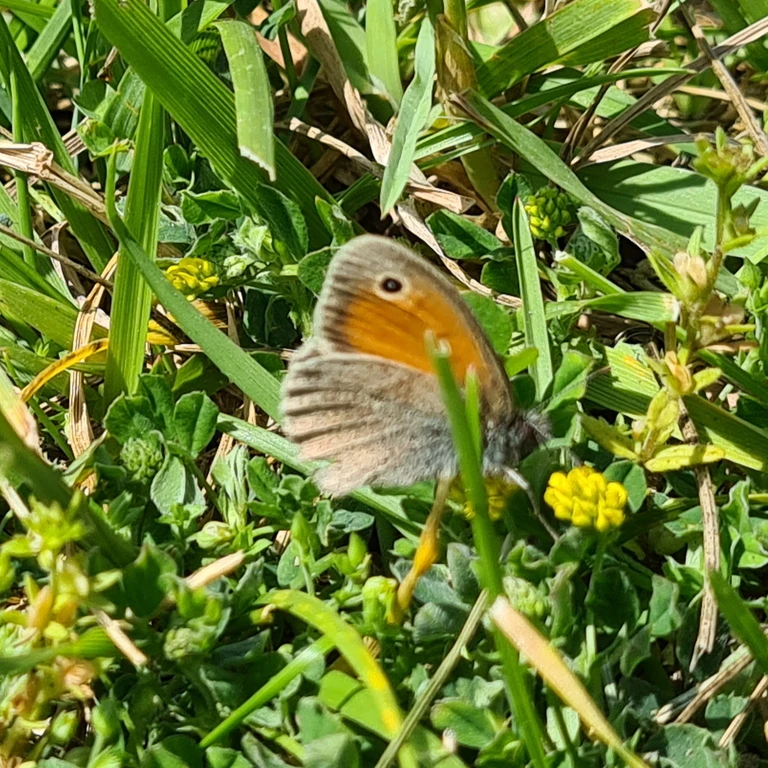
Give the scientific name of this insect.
Coenonympha pamphilus
